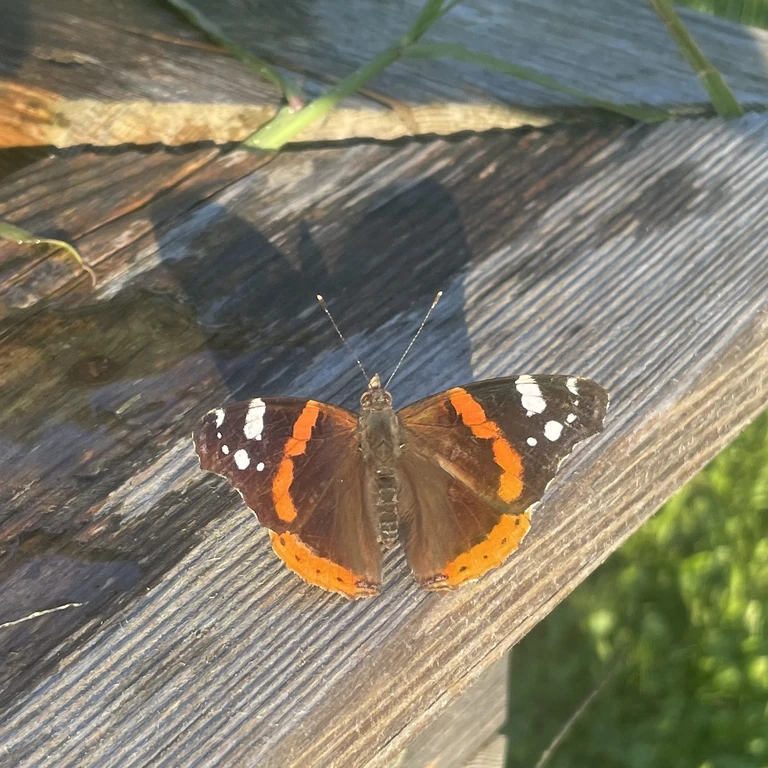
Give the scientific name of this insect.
Vanessa atalanta
